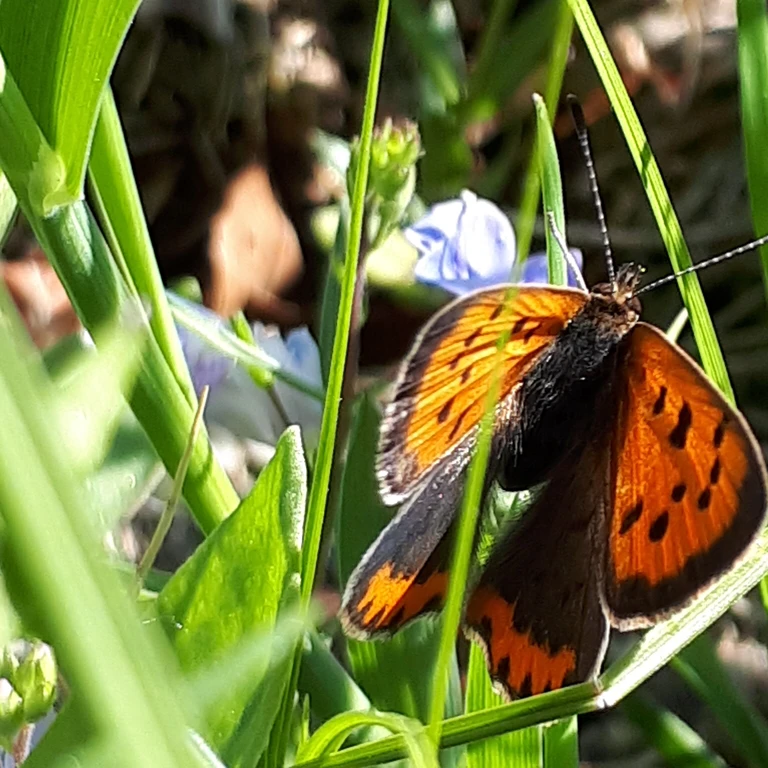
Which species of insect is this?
Lycaena phlaeas
